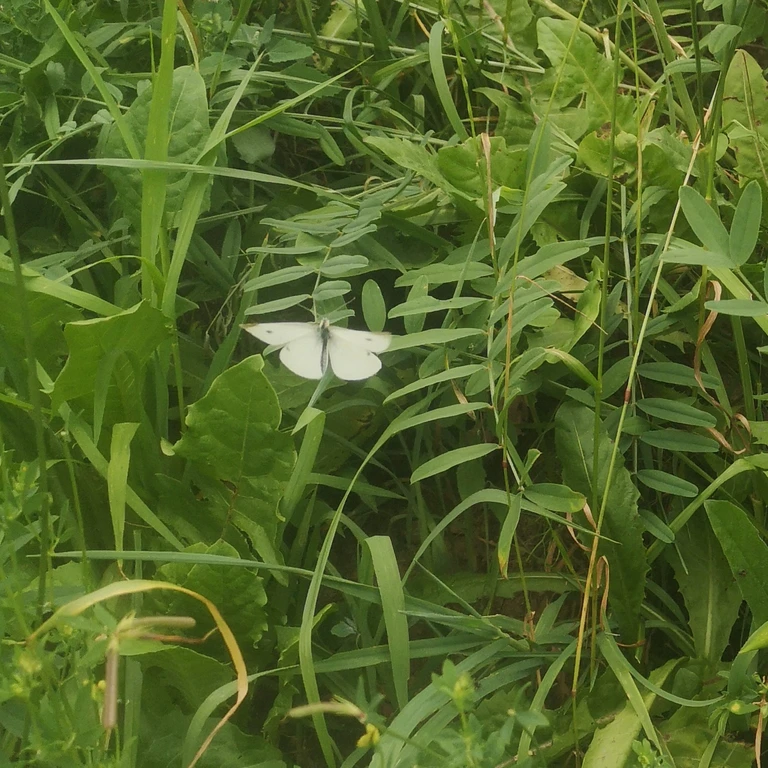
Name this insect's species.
Pieris rapae
